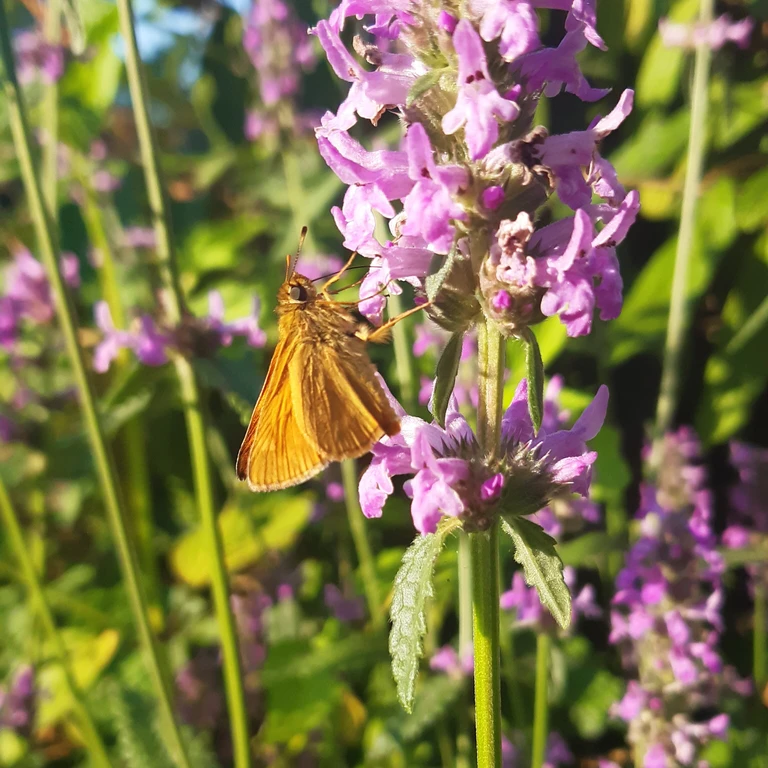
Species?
Ochlodes sylvanus (also Ochlodes venata)
